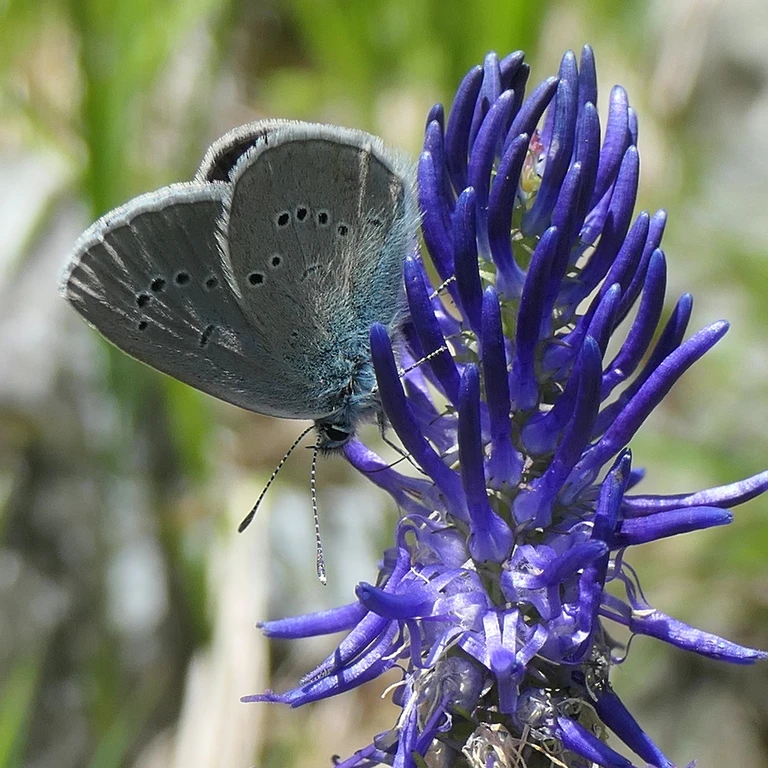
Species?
Cyaniris semiargus
